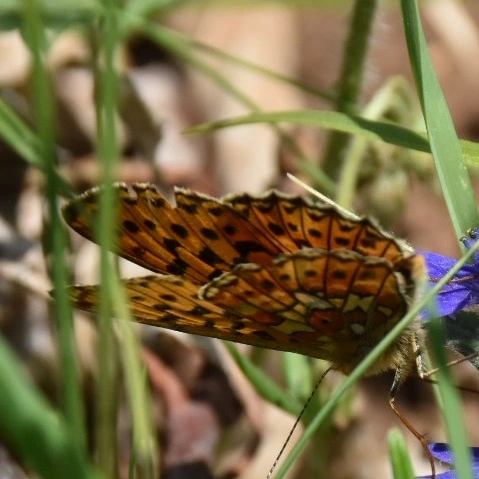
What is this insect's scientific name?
Boloria euphrosyne (also Clossiana euphrosyne)
